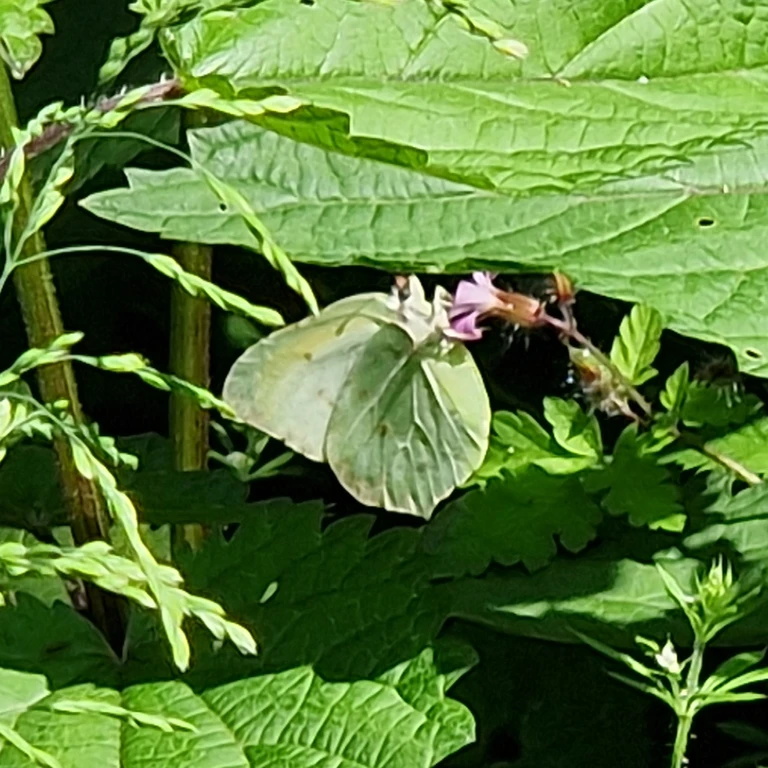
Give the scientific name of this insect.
Gonepteryx rhamni
